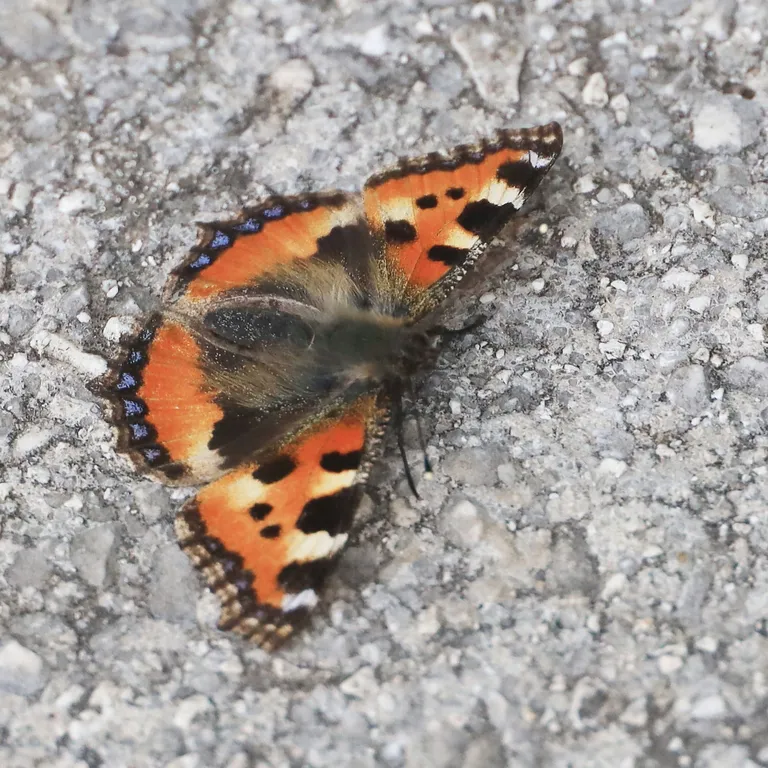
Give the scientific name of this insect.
Aglais urticae
